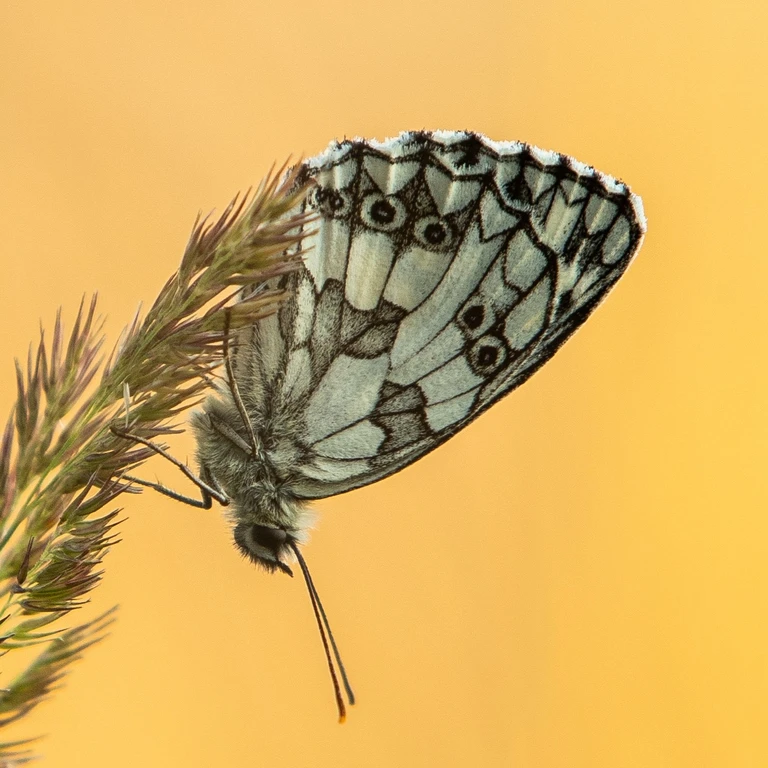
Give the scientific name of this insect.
Melanargia galathea
